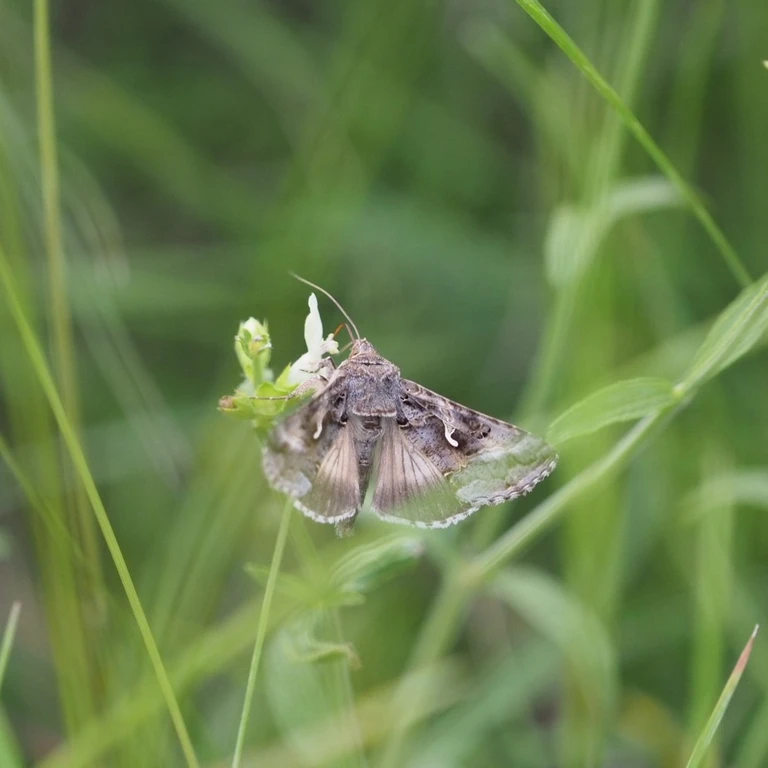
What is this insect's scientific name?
Autographa gamma
